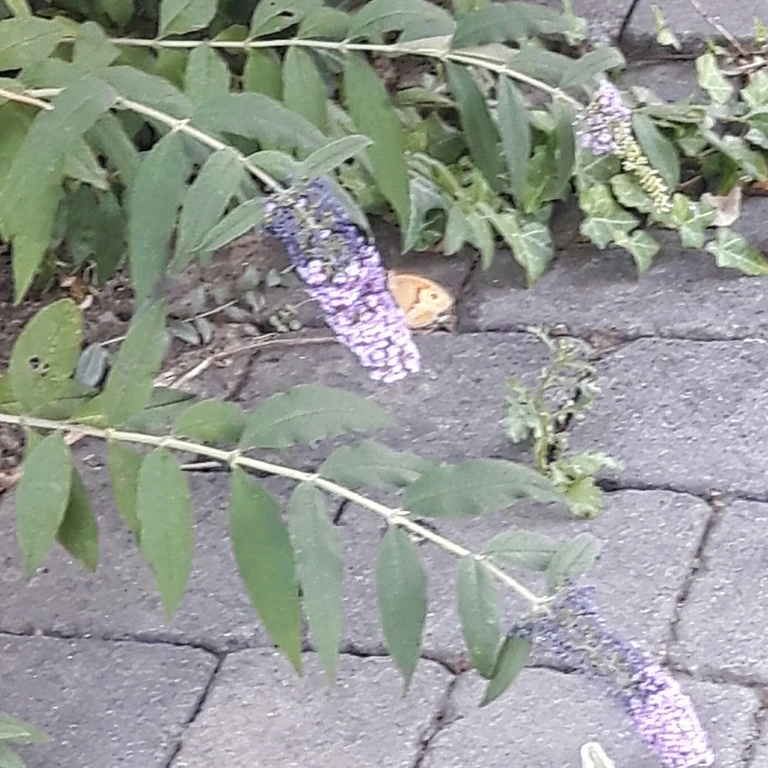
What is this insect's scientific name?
Maniola jurtina
